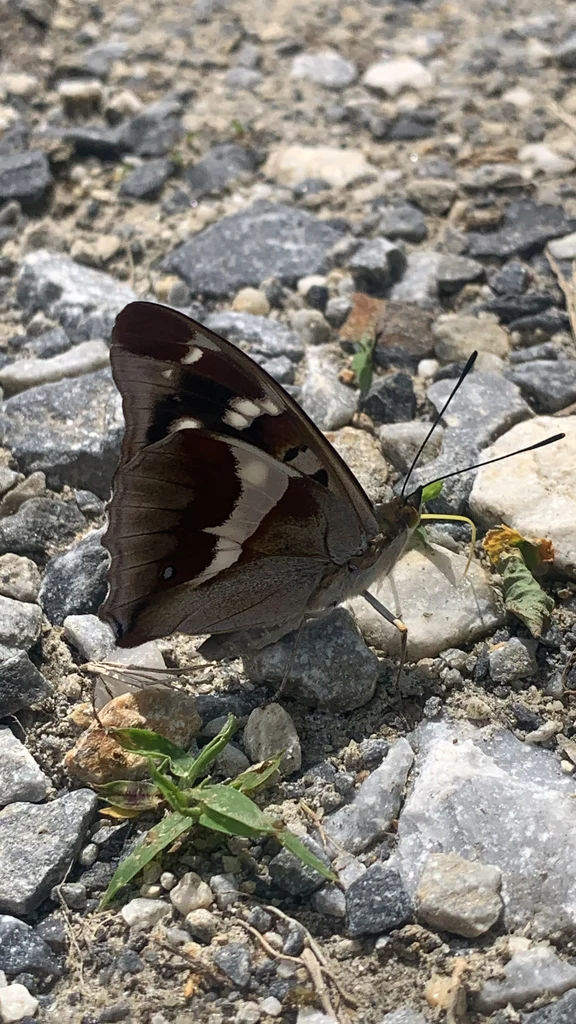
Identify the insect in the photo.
Apatura iris
